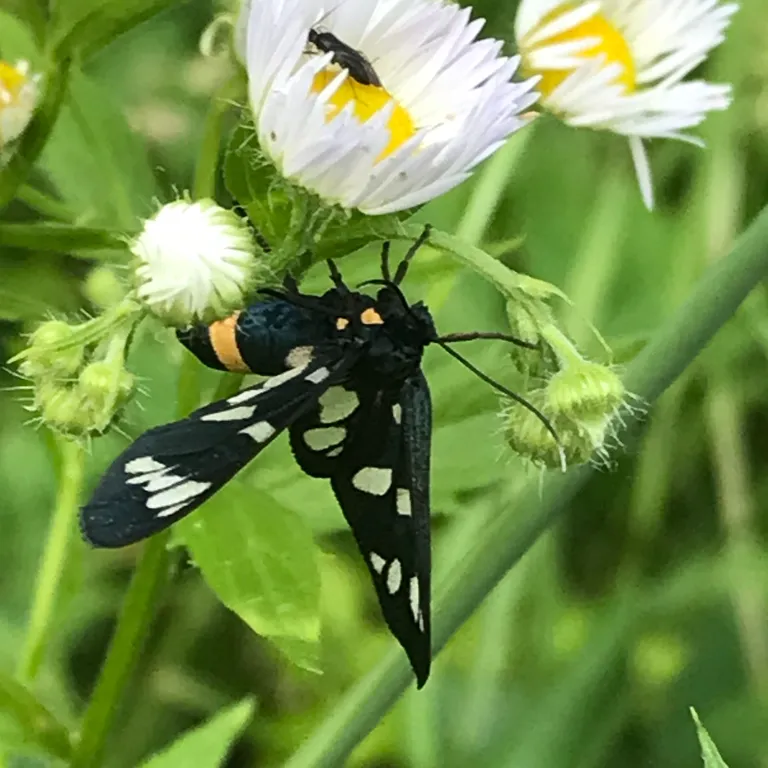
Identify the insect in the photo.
Amata phegea
